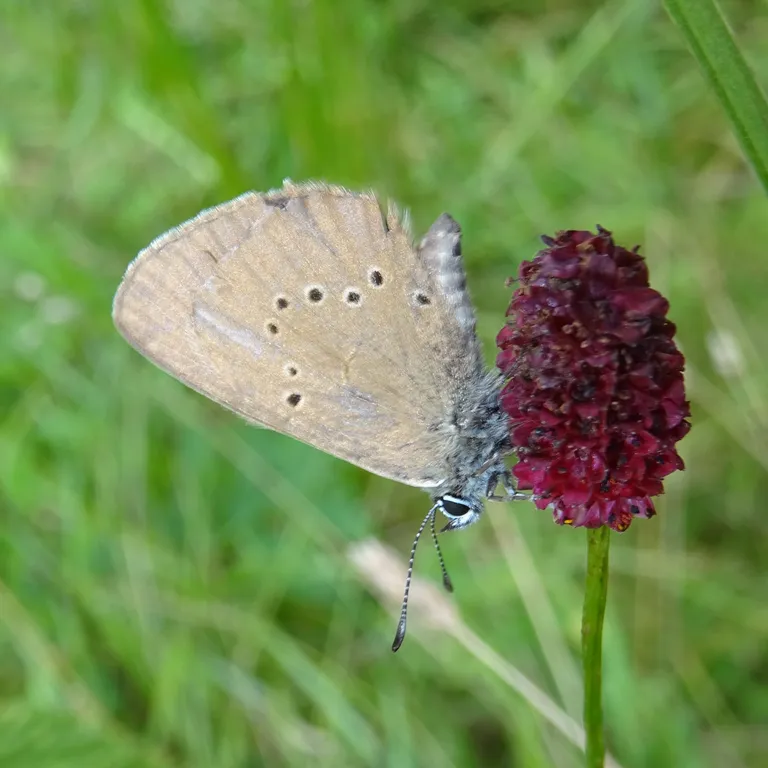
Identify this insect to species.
Phengaris nausithous (also Maculinea nausithous)
